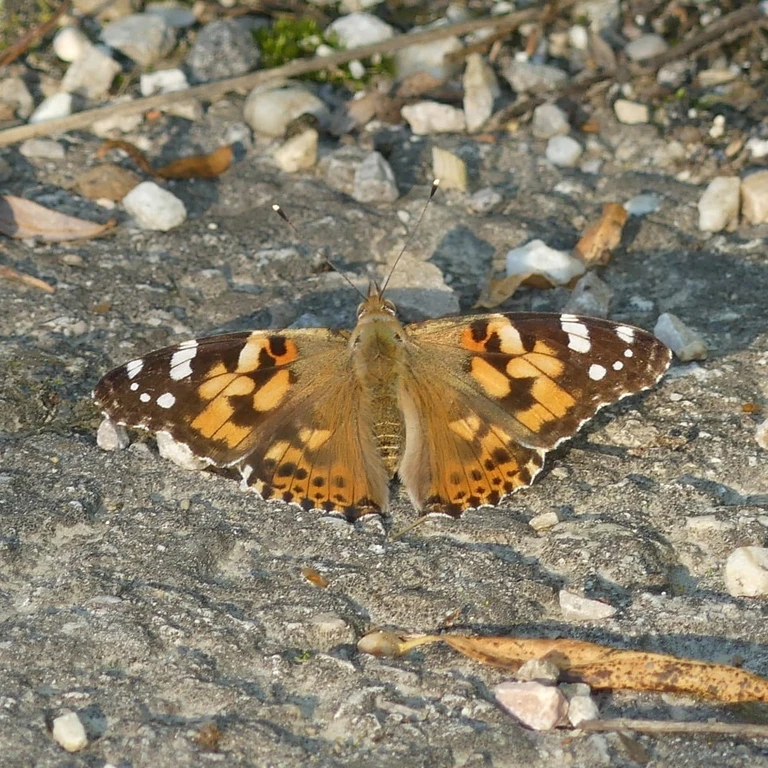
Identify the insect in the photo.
Vanessa cardui
